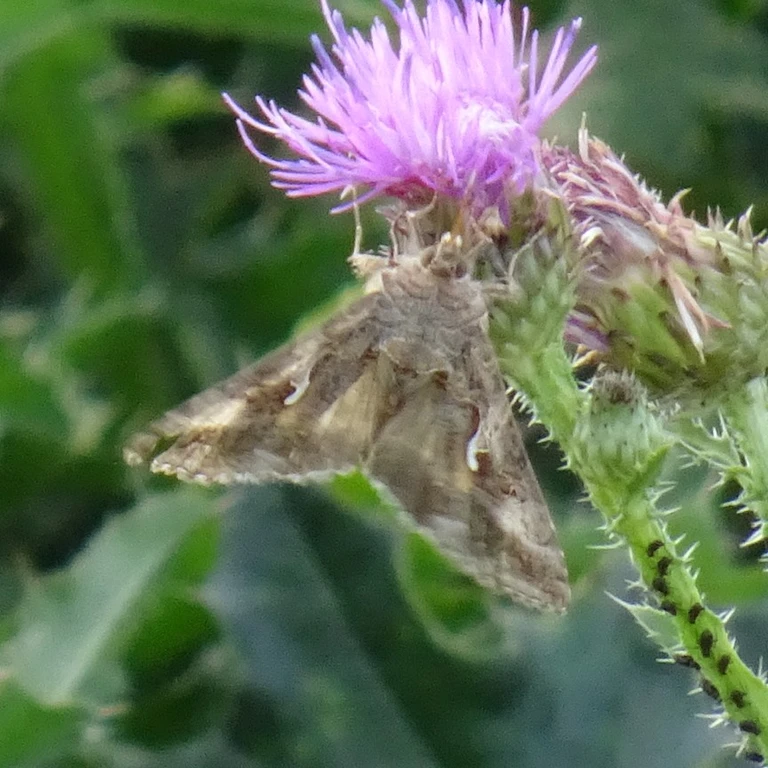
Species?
Autographa gamma
